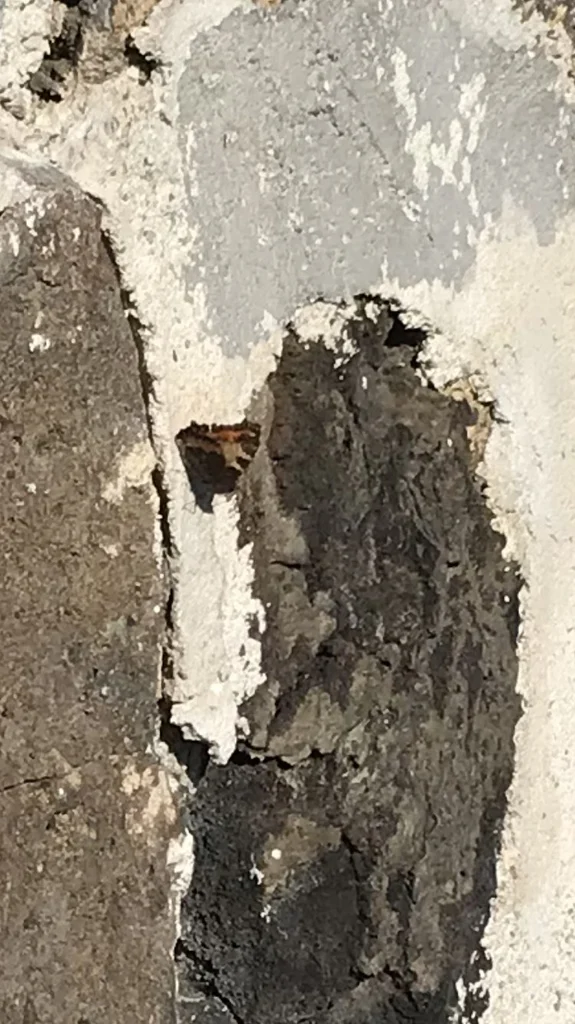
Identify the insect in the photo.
Aglais urticae
